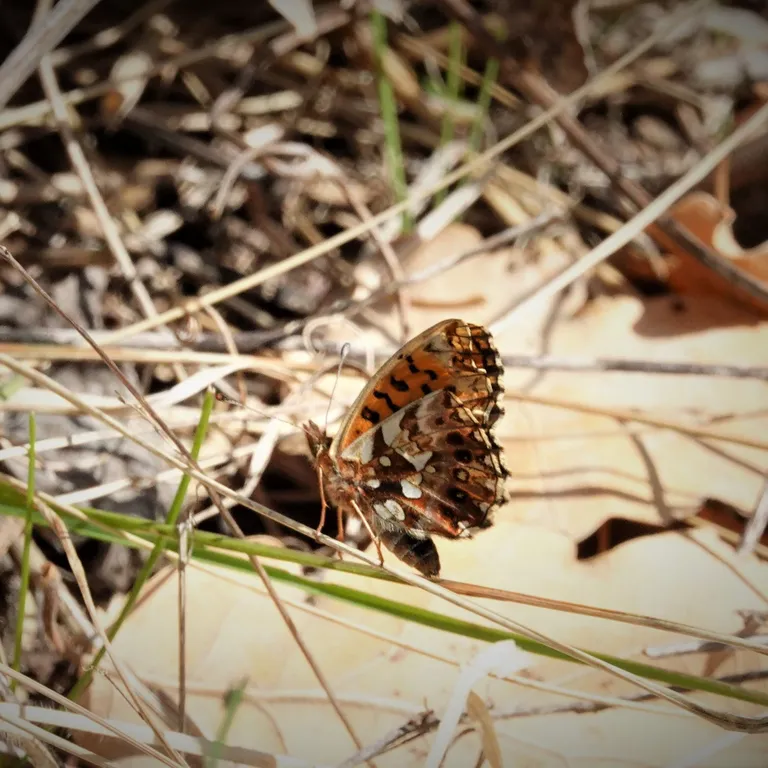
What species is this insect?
Boloria dia
